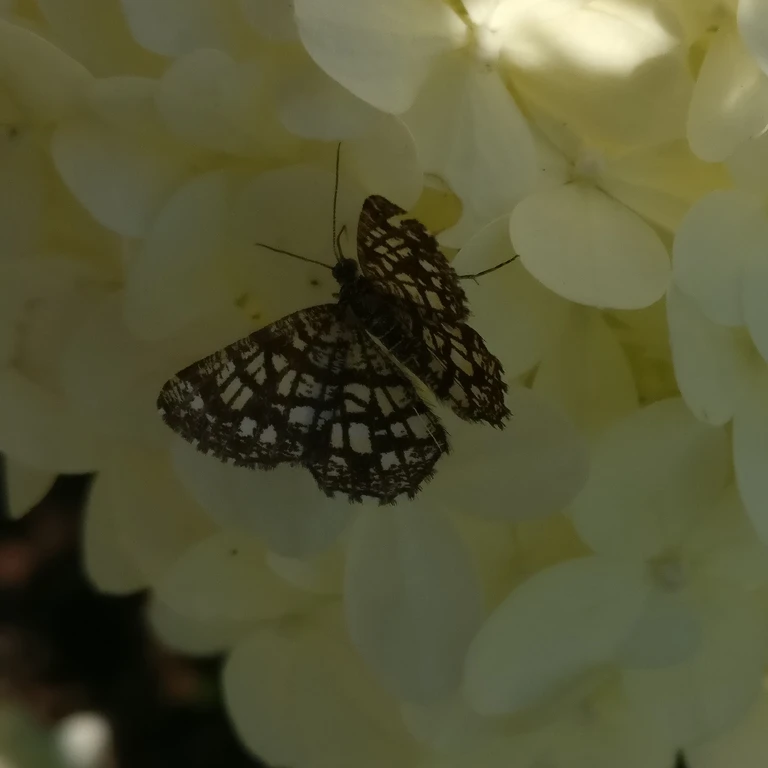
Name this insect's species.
Chiasmia clathrata
